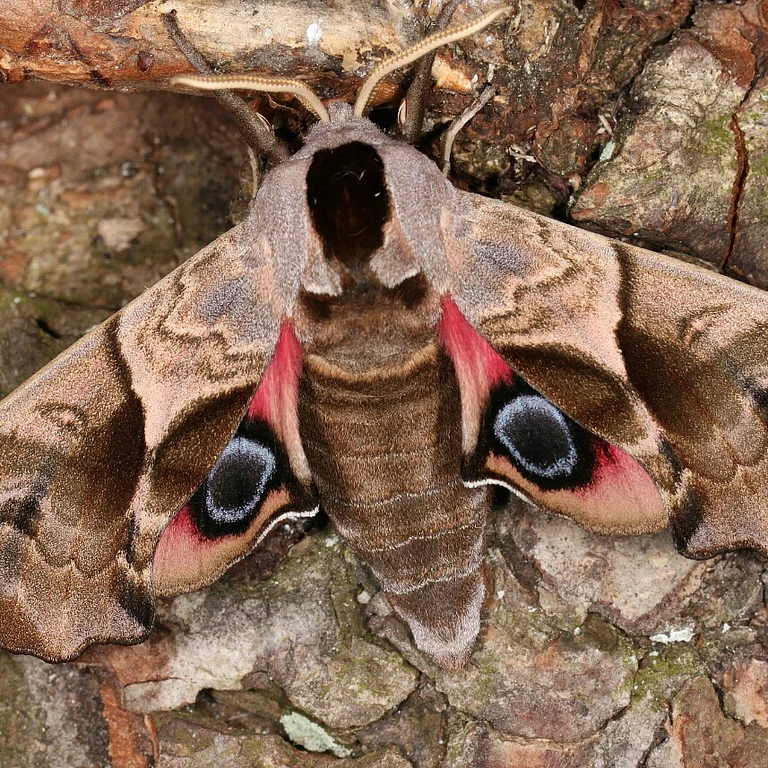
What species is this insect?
Smerinthus ocellata
